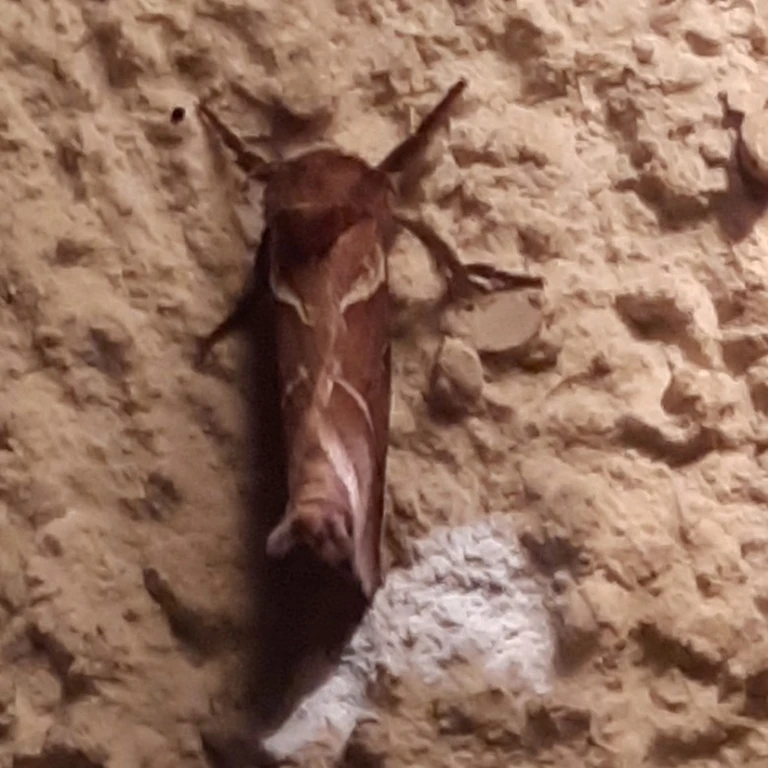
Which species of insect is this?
Triodia sylvina
